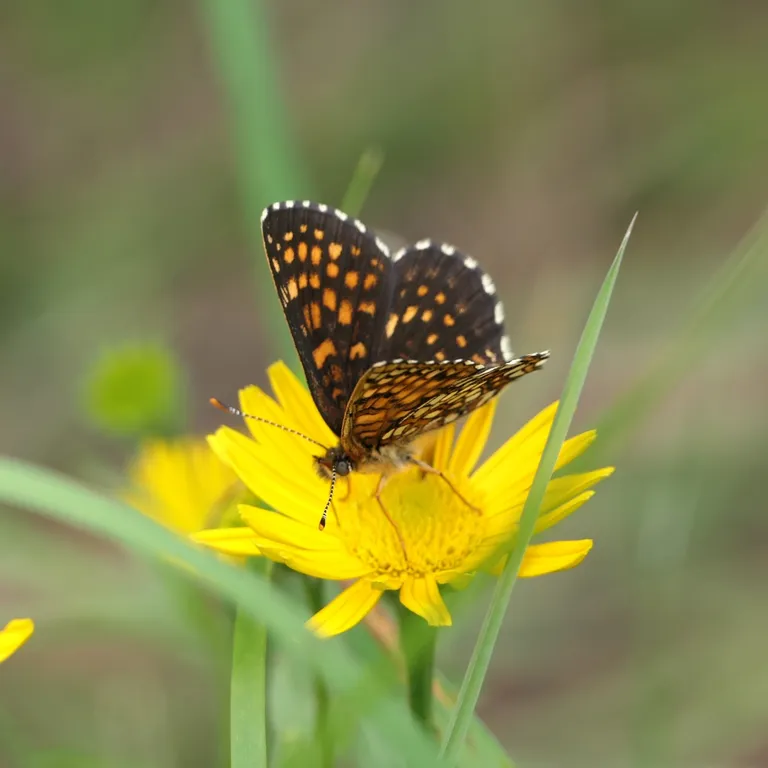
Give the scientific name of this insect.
Melitaea diamina
